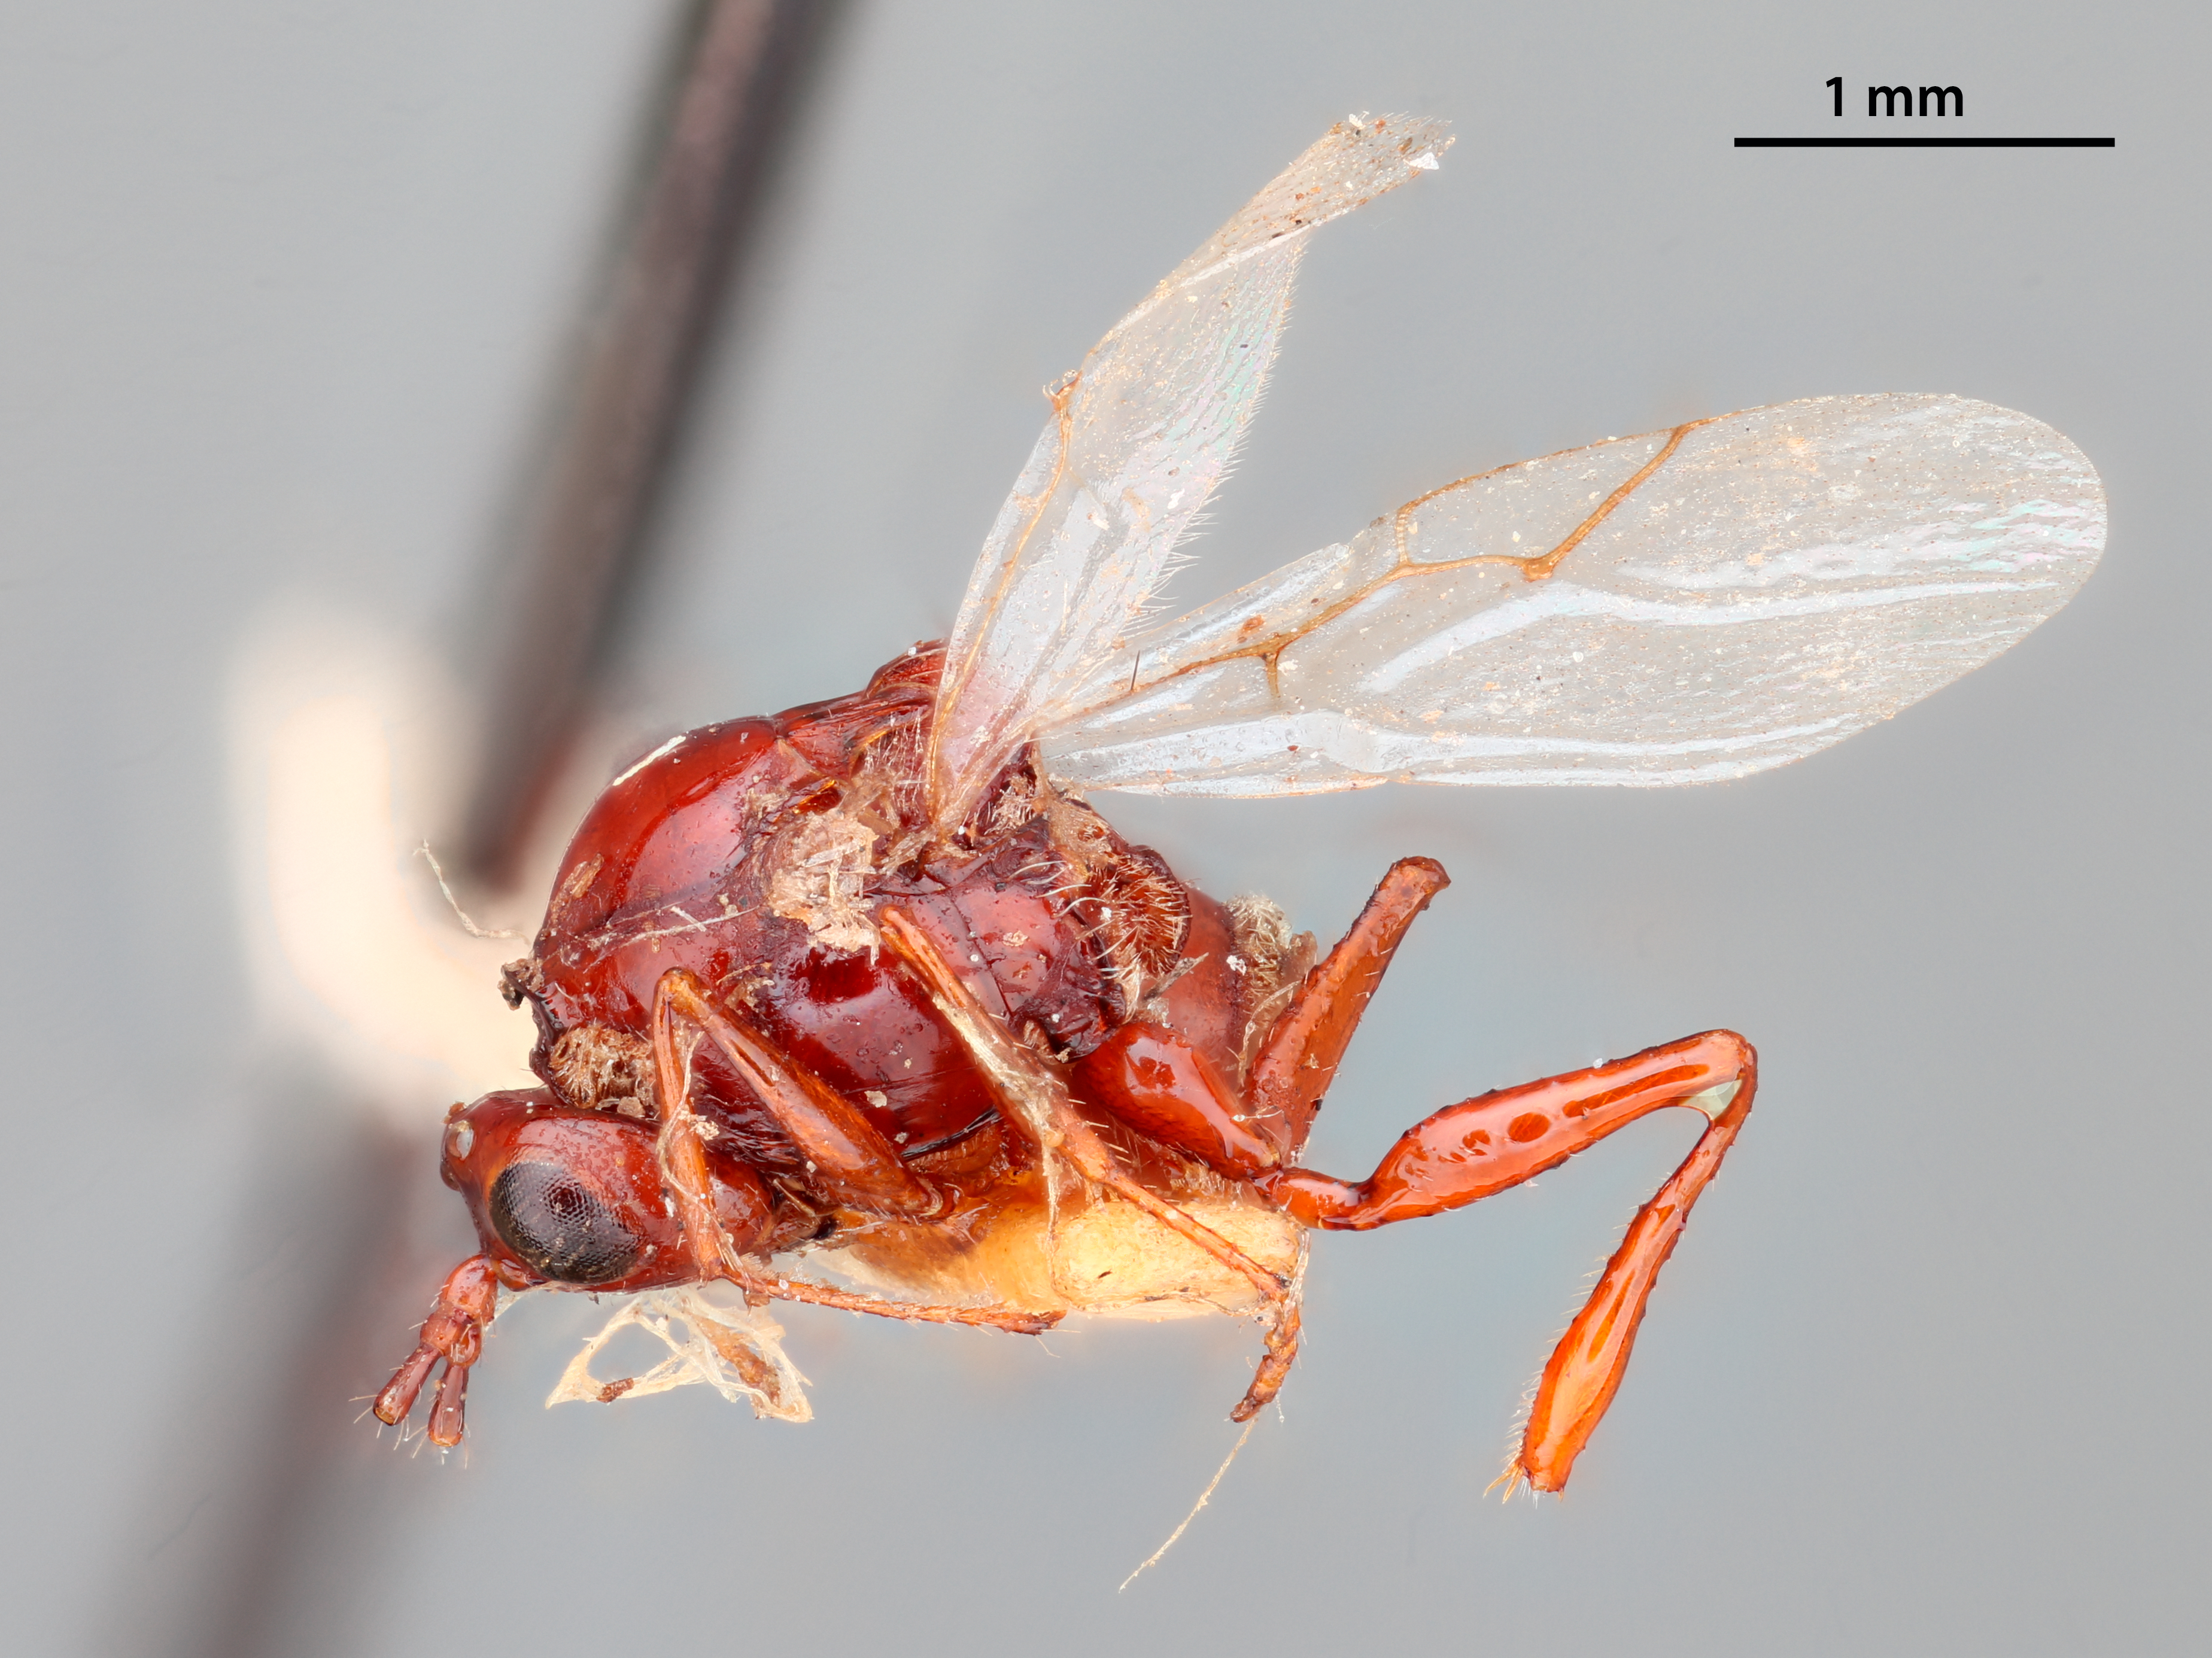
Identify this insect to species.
Kleidotoma vagabunda
